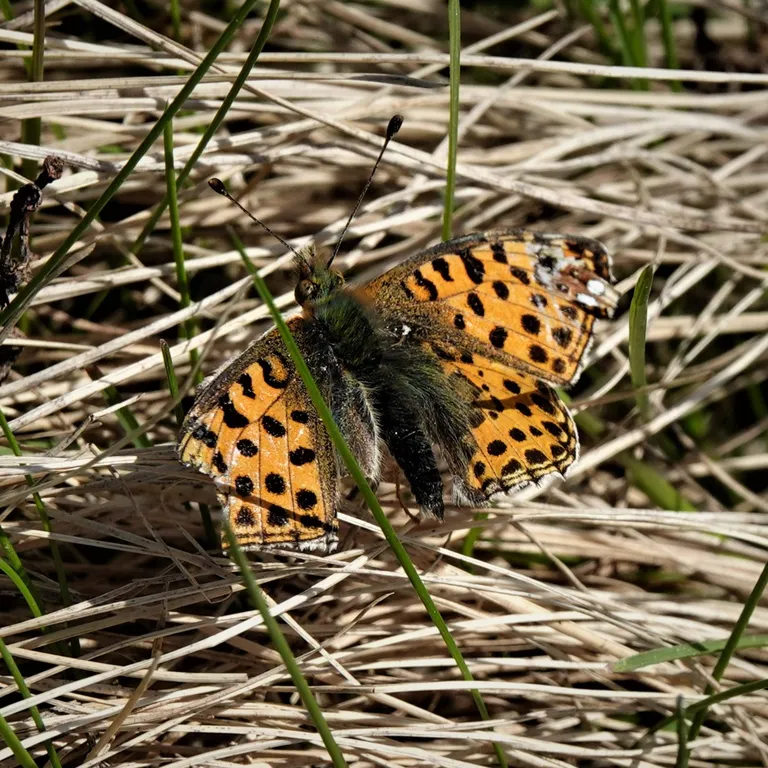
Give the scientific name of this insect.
Issoria lathonia
